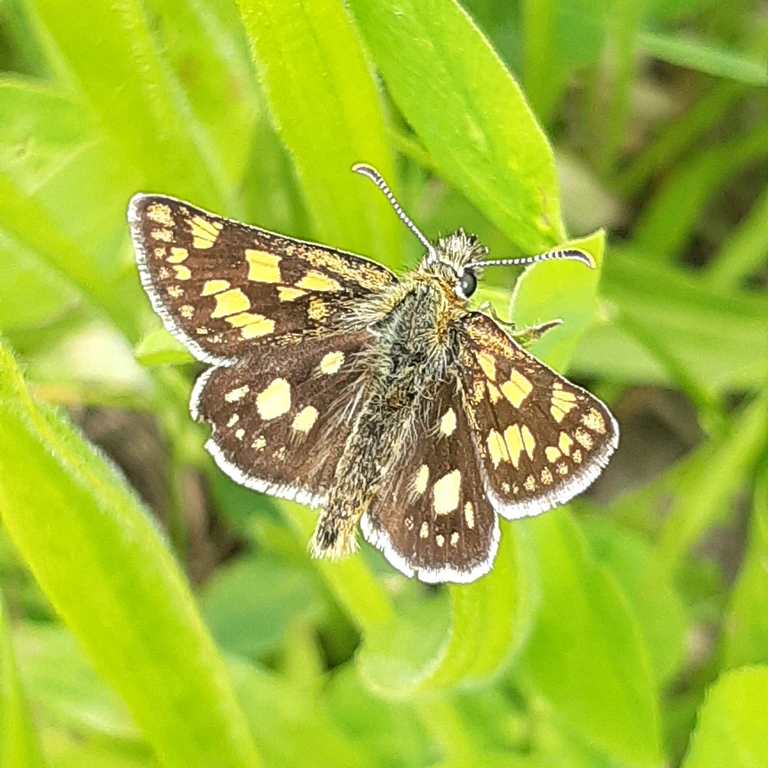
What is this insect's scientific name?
Carterocephalus palaemon
